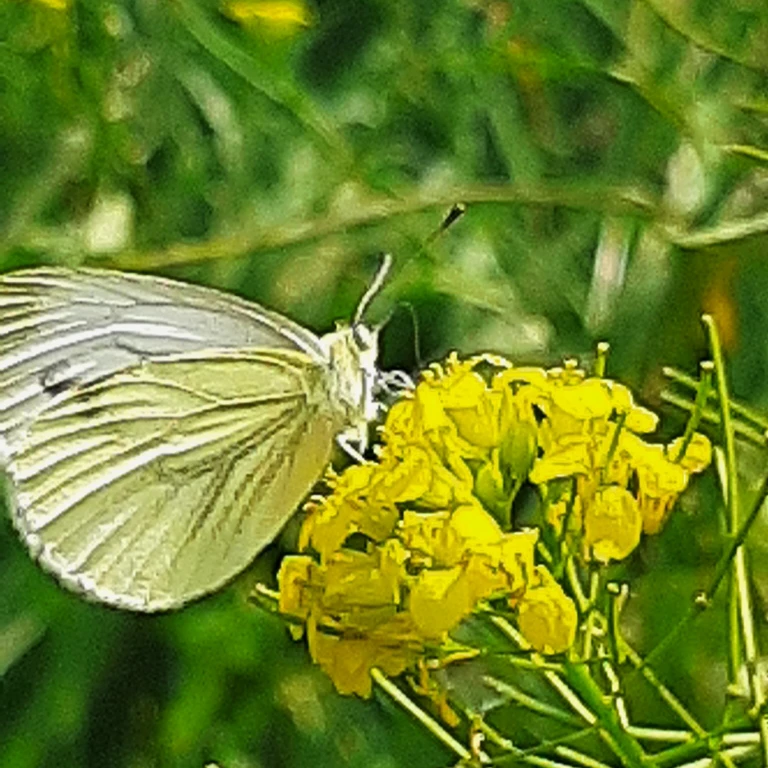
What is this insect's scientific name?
Pieris napi
